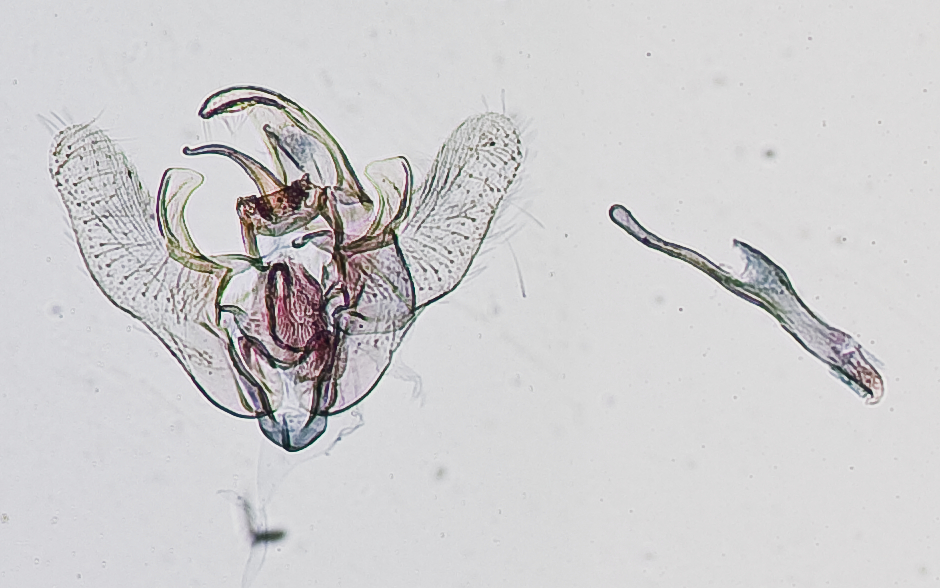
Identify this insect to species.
Oligostigma electrale
